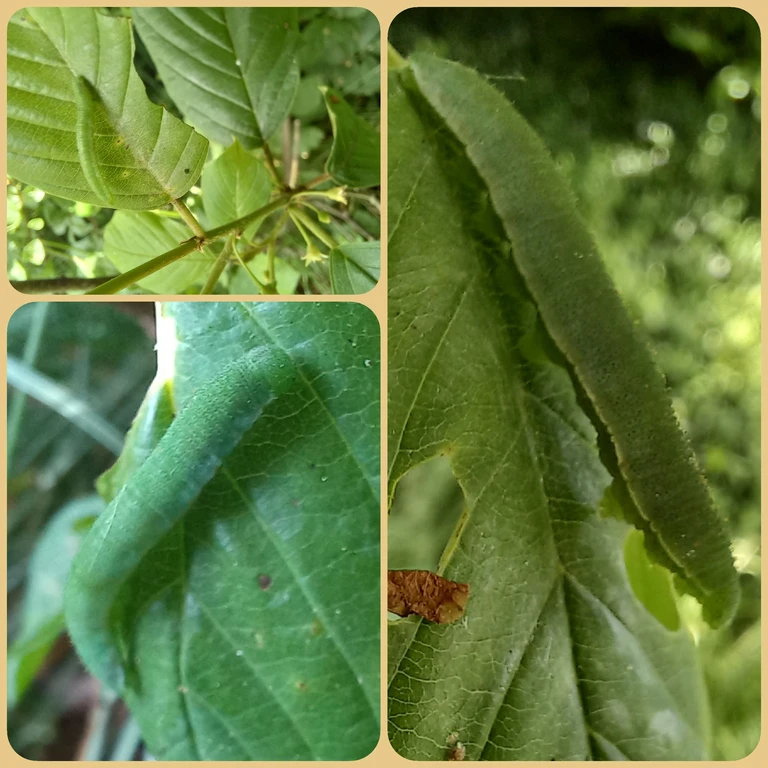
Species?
Gonepteryx rhamni
